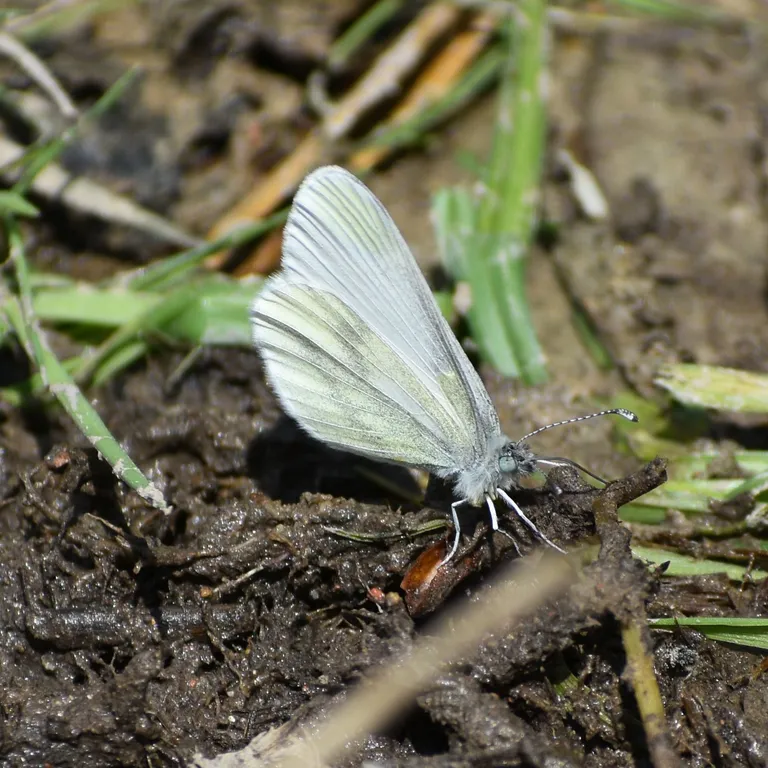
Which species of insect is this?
Leptidea sinapis/juvernica
